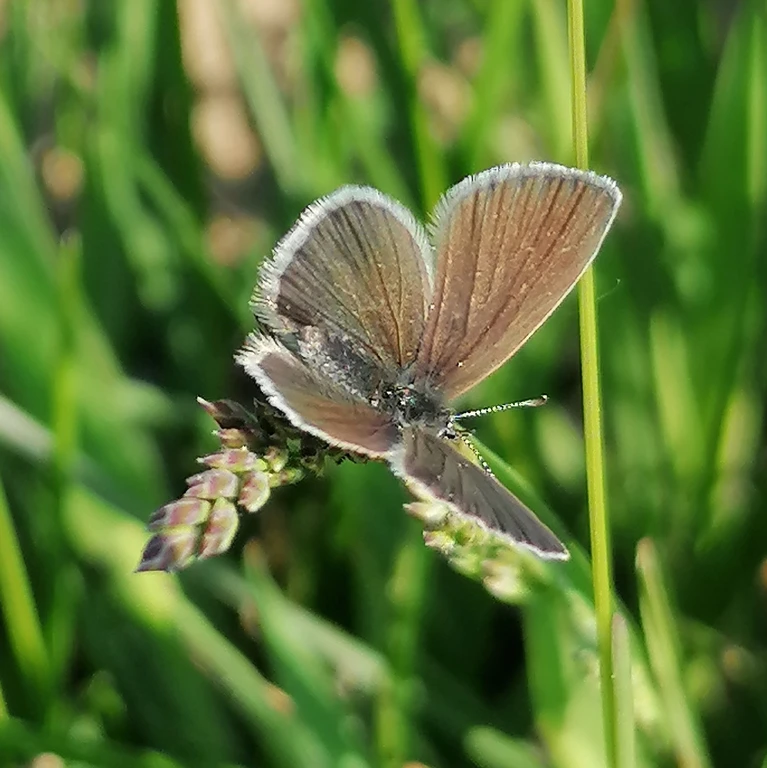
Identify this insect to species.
Cupido minimus
